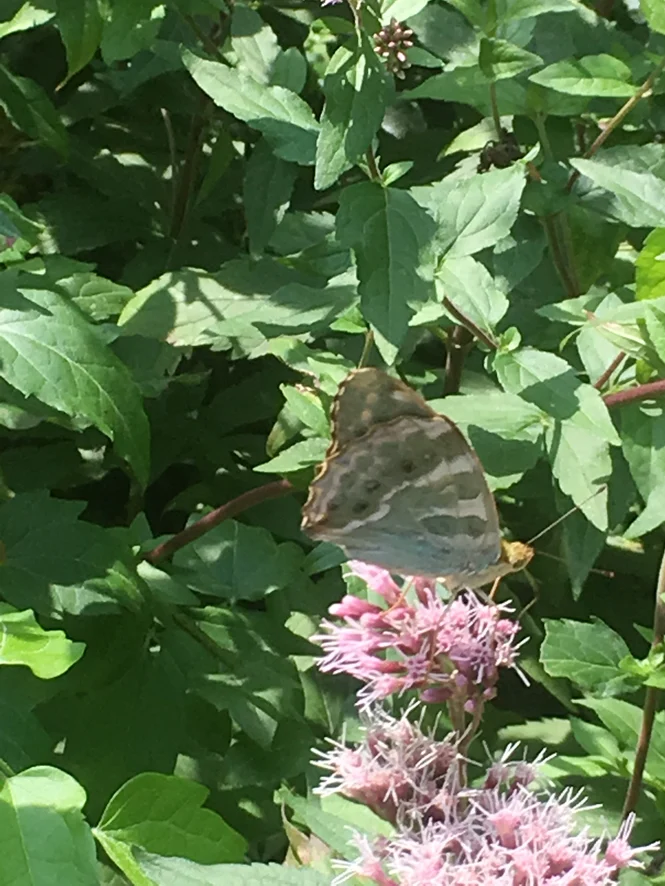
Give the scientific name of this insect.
Argynnis paphia
